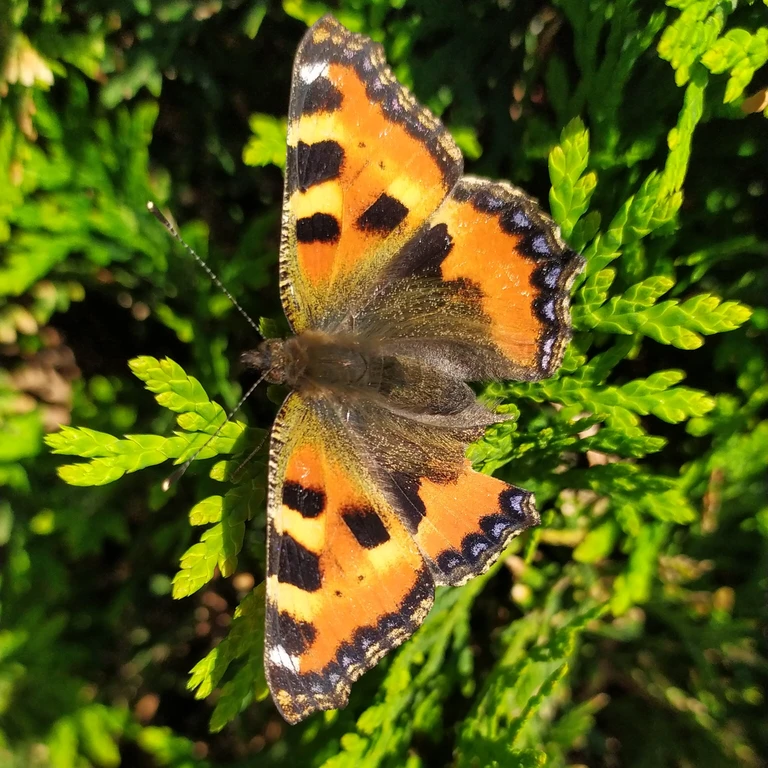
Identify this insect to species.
Aglais urticae
